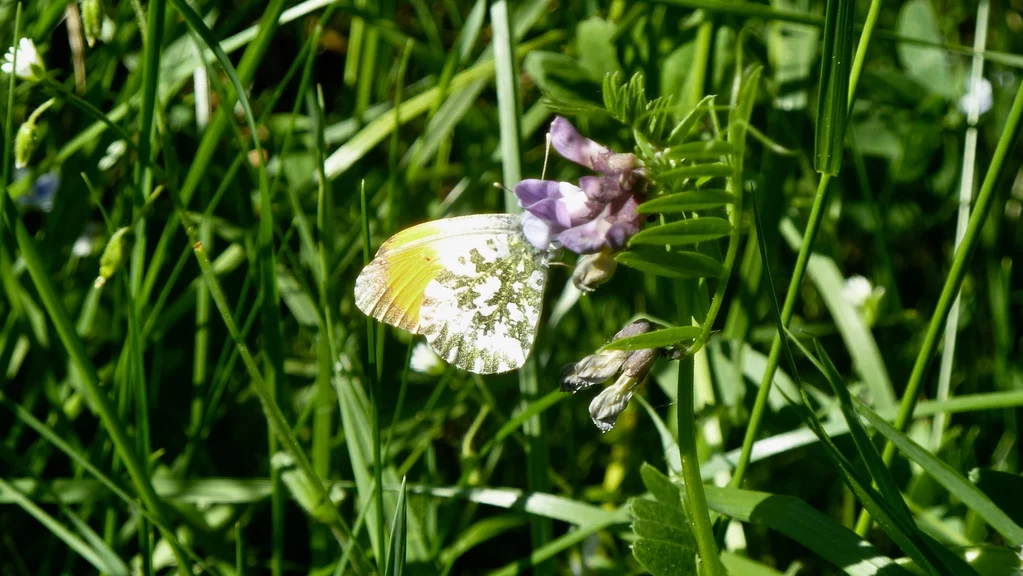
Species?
Anthocharis cardamines
